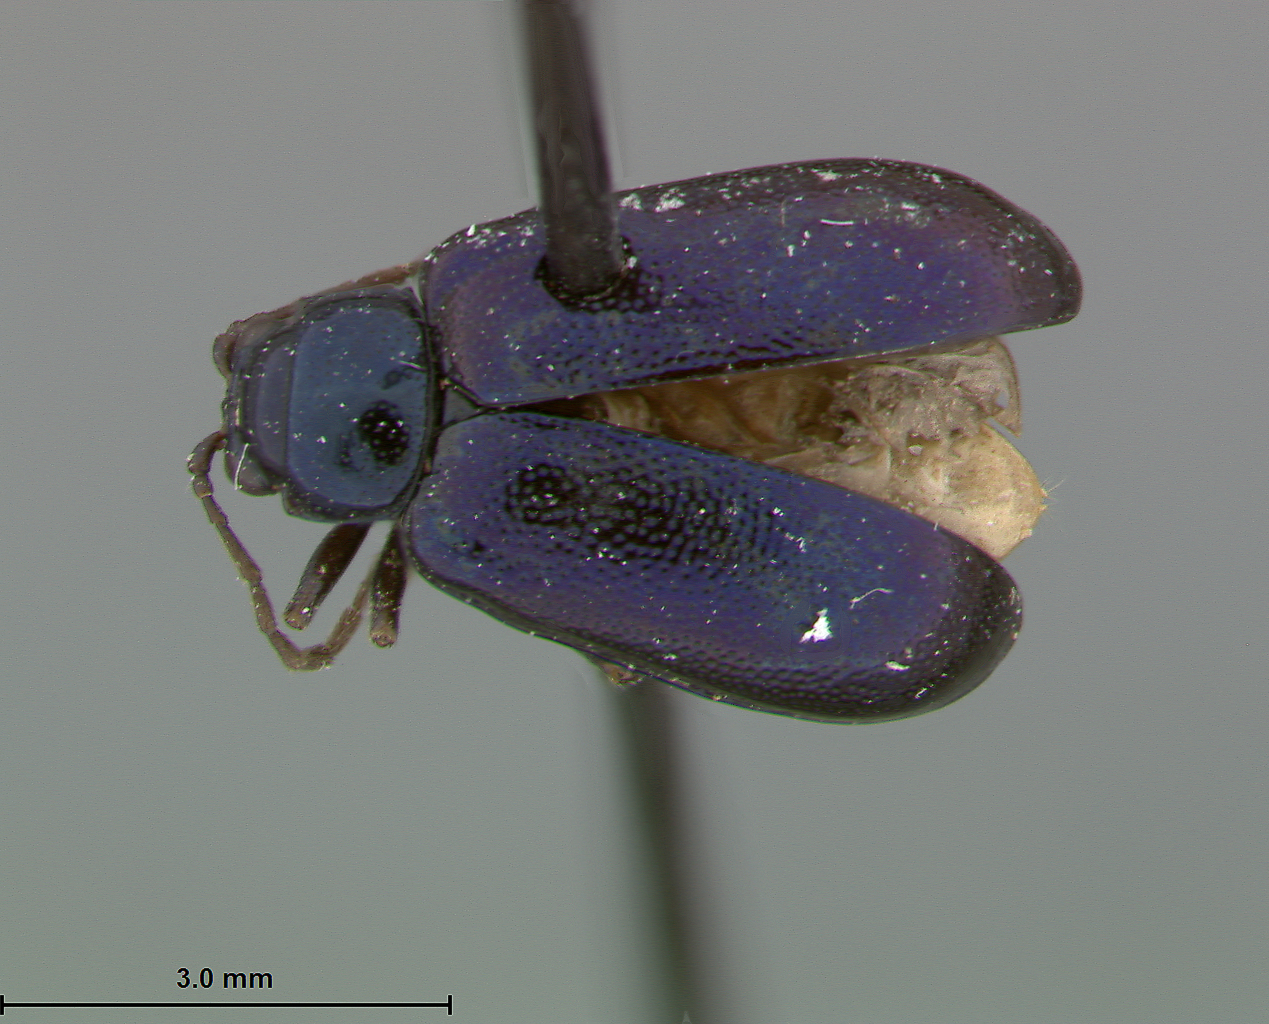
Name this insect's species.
Arthrotus purpurea
